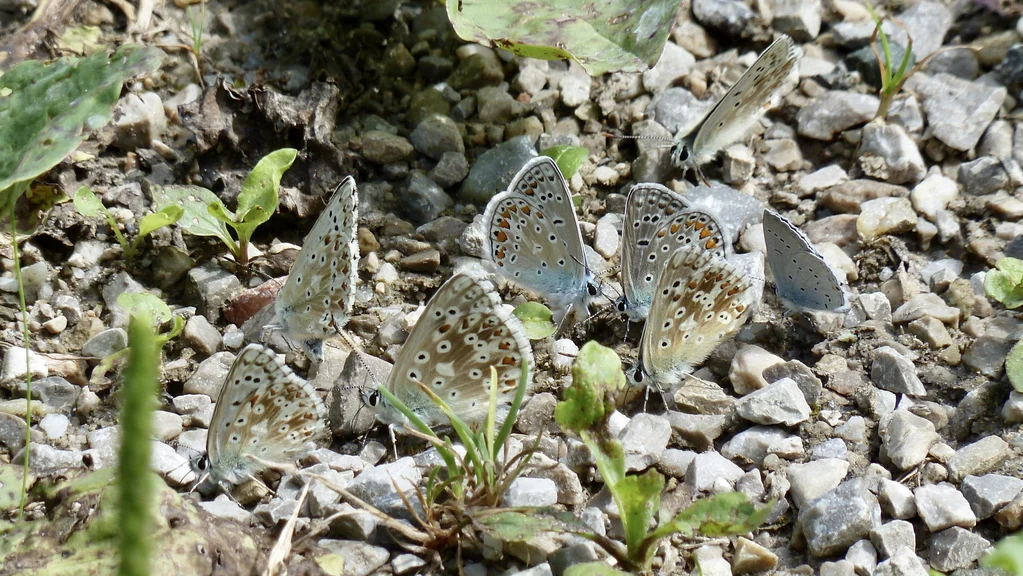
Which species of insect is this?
Lysandra coridon
